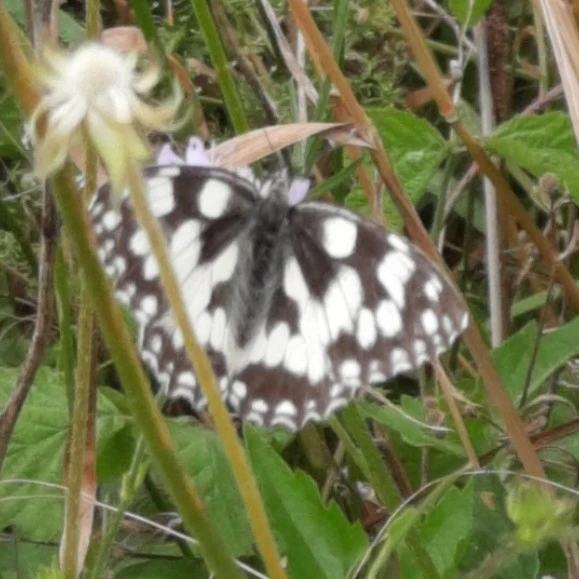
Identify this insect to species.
Melanargia galathea
